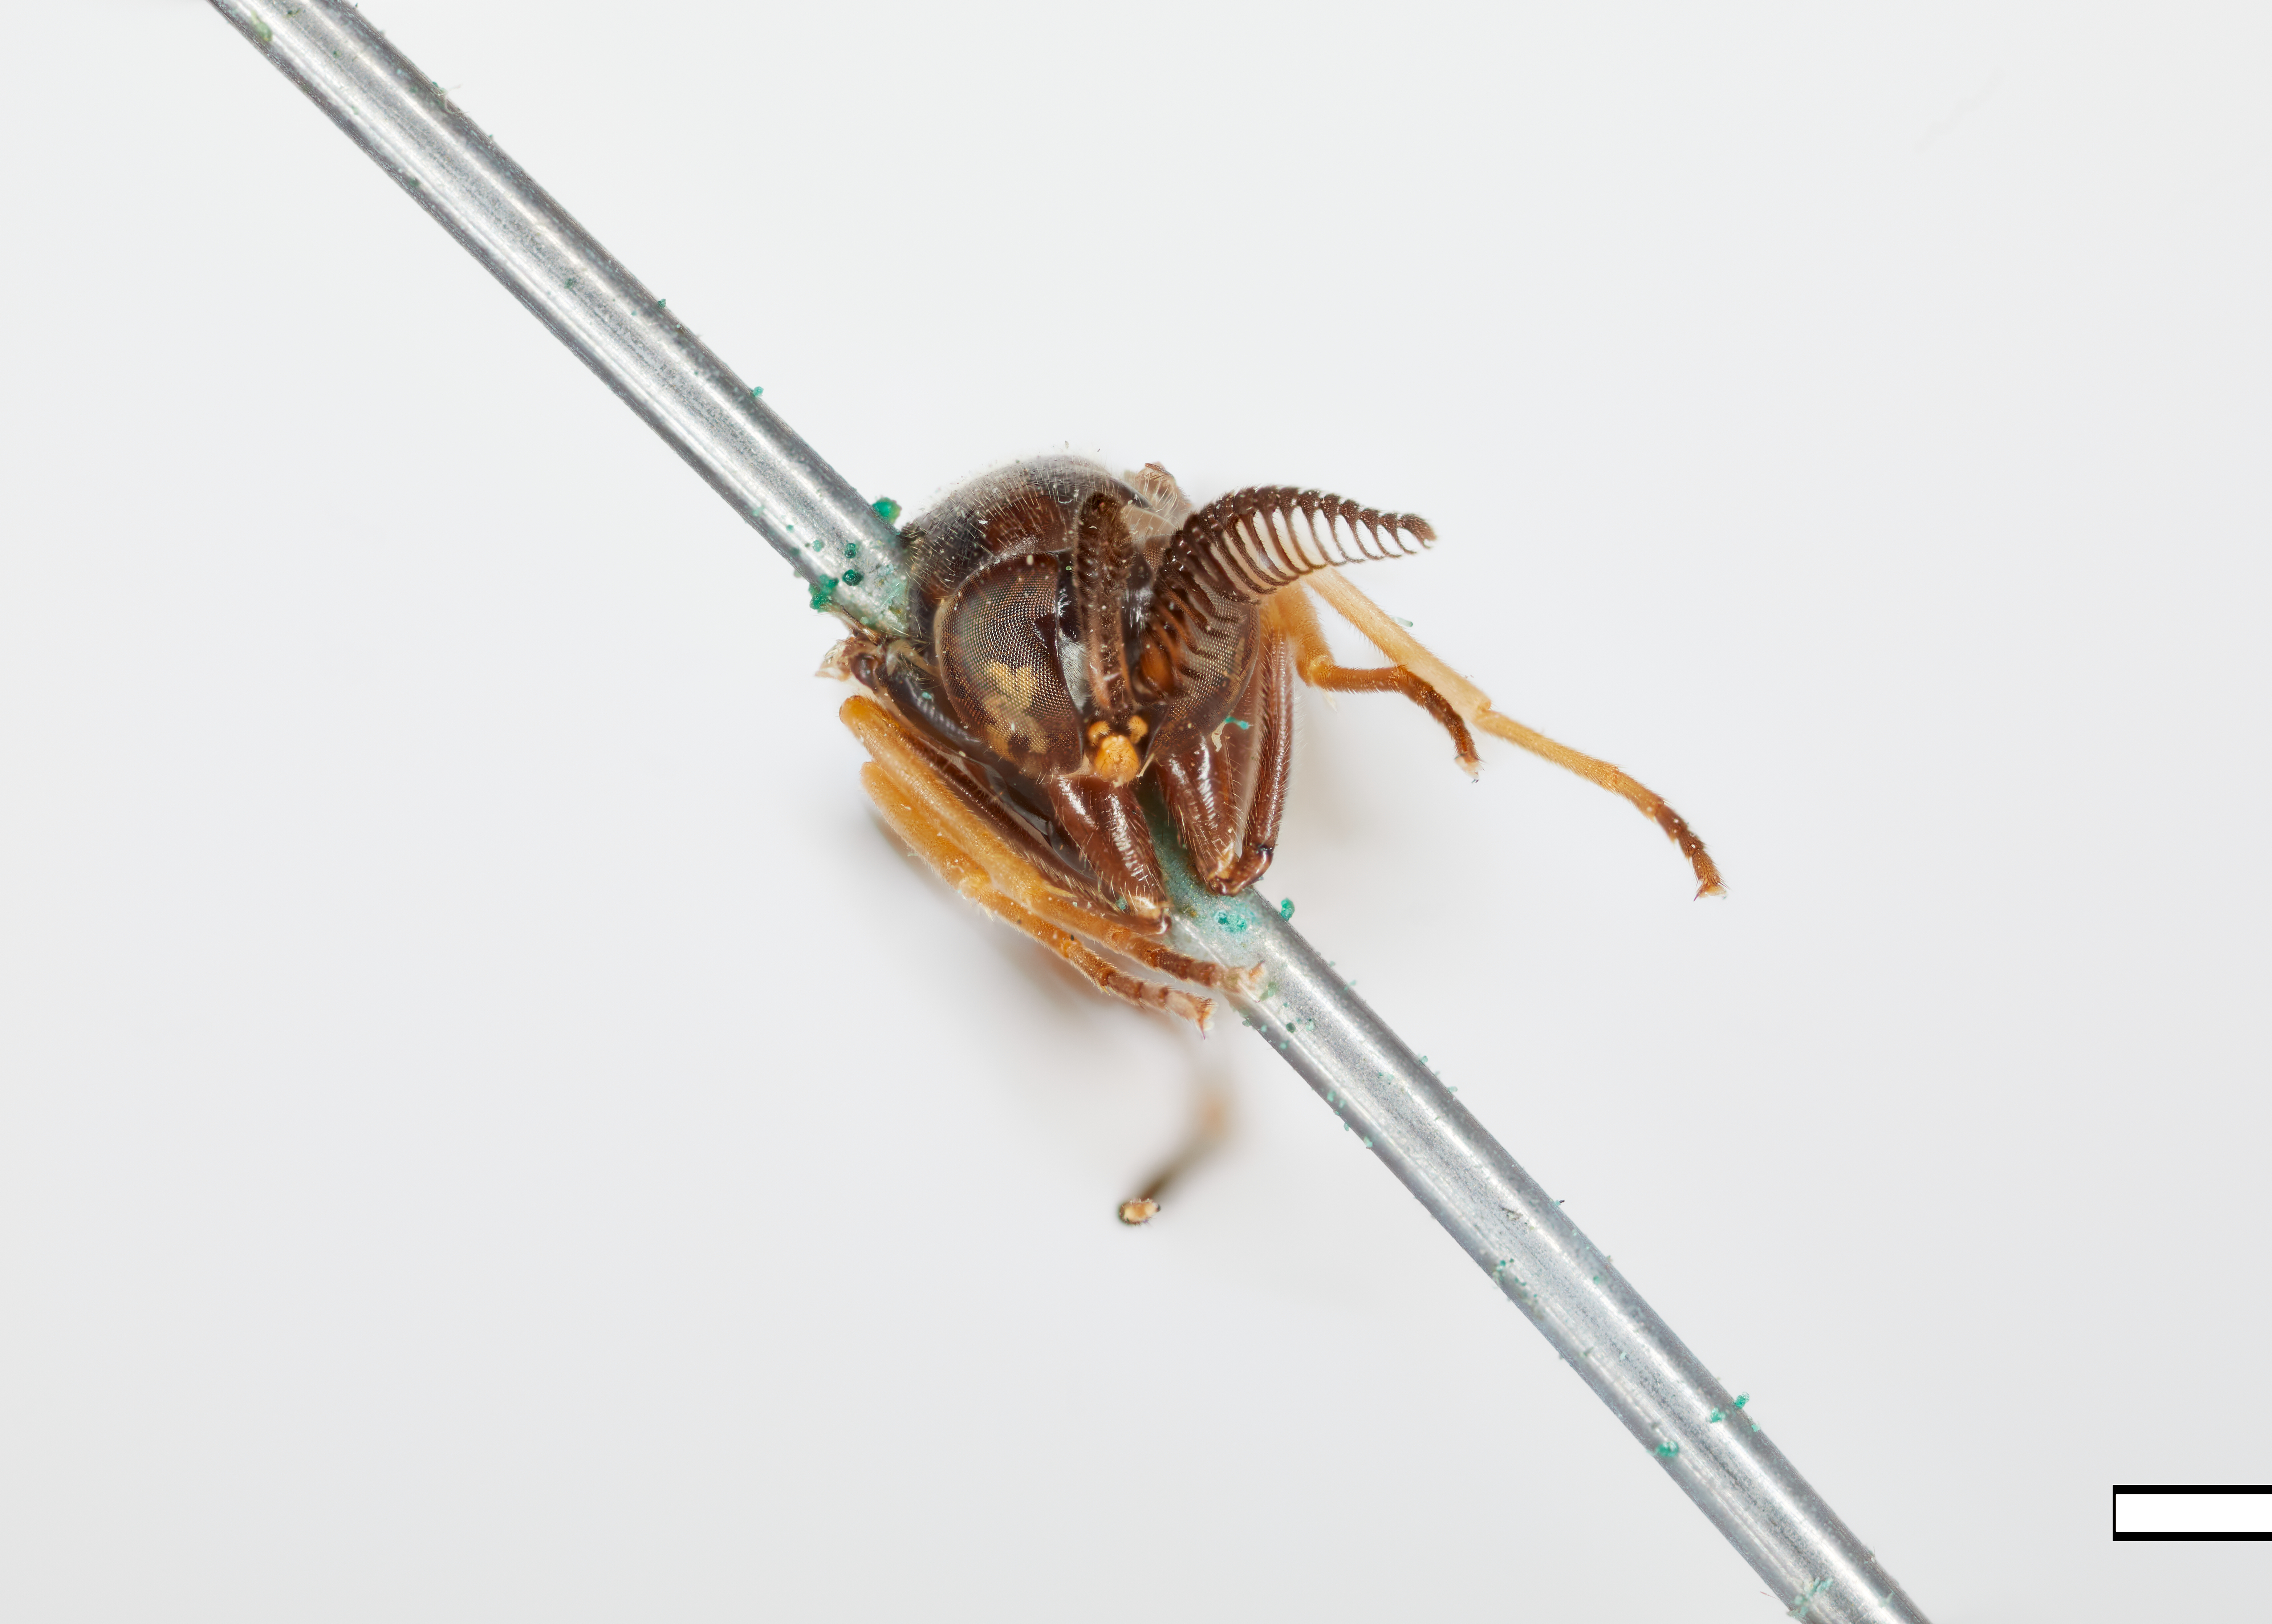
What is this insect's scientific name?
Rachicerus pullus
